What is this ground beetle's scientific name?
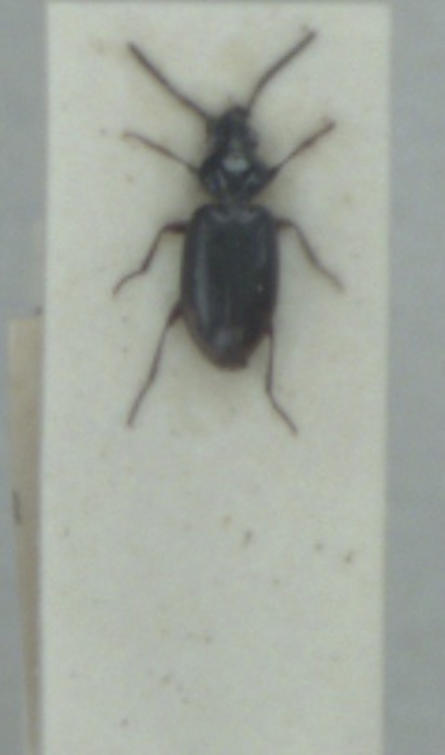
Bembidion lunulatum
